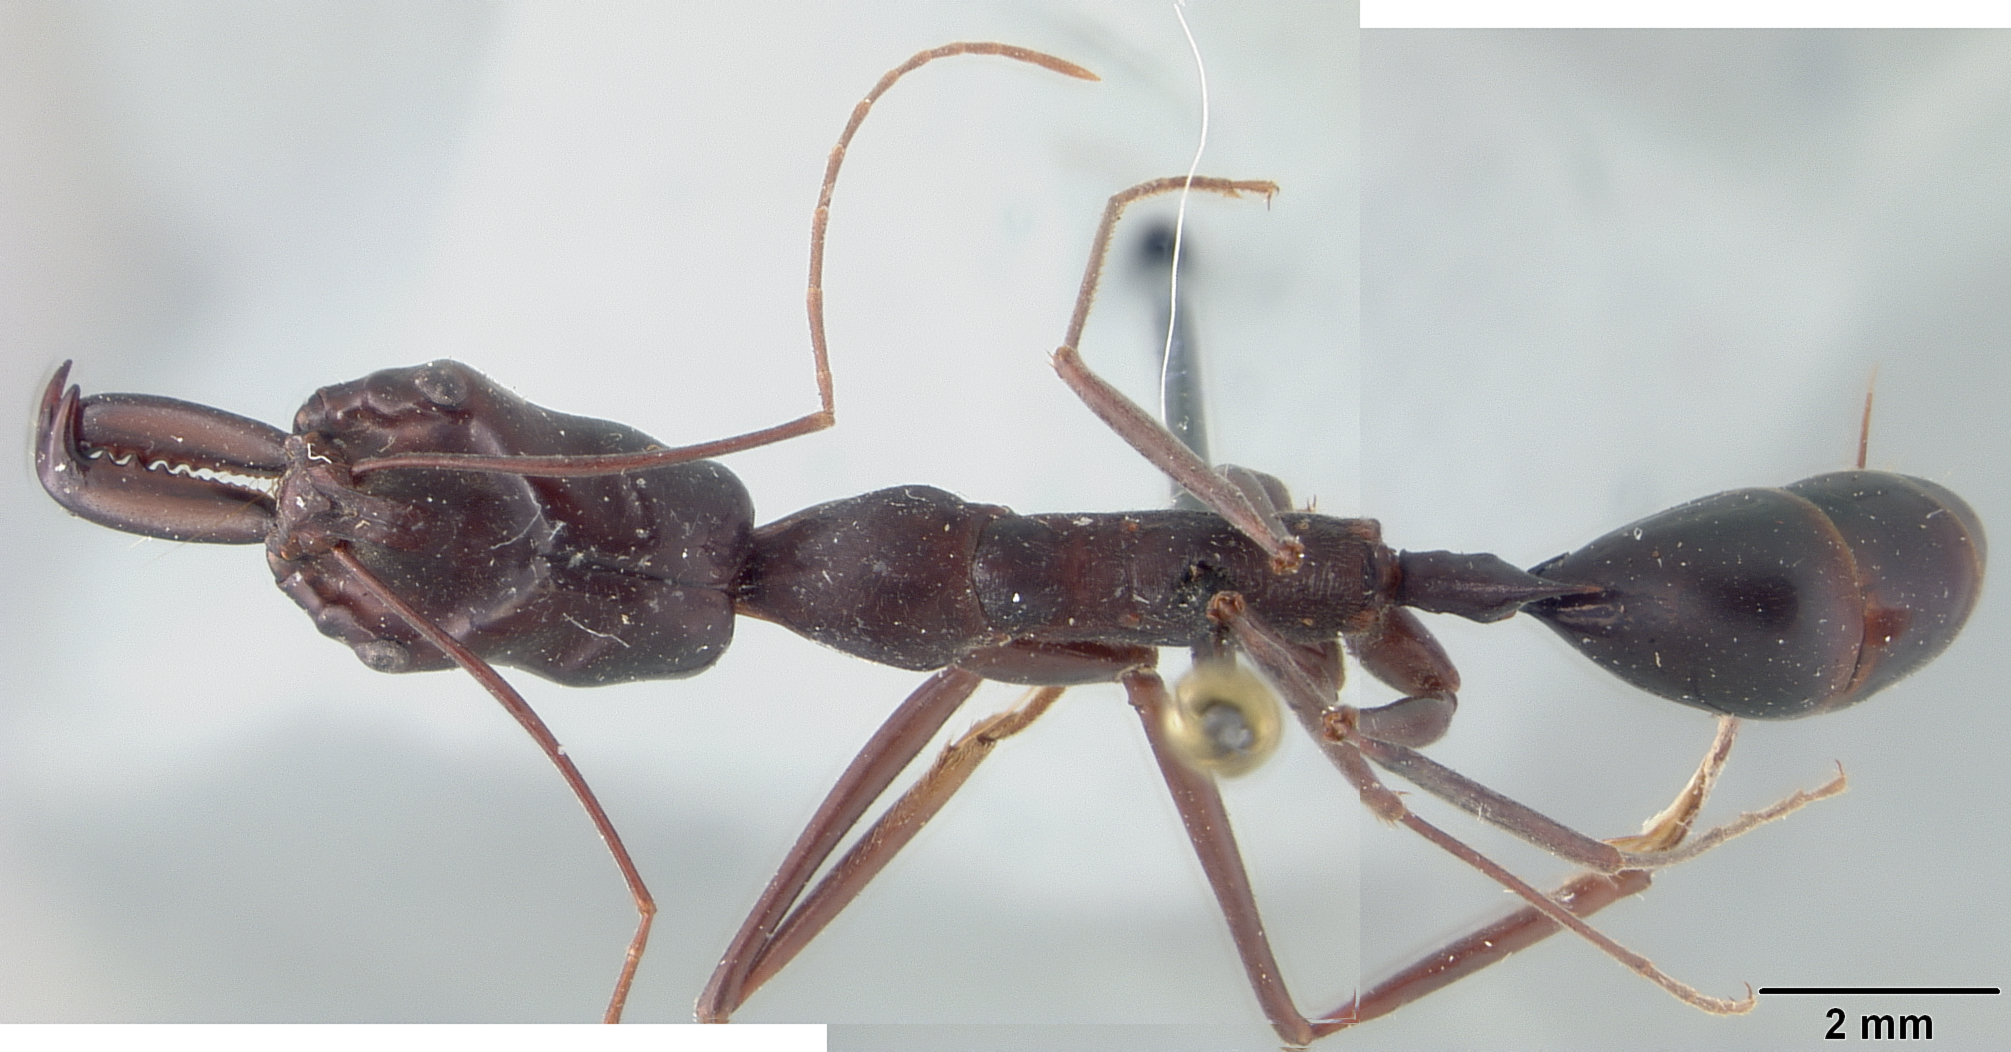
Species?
Odontomachus imperator
